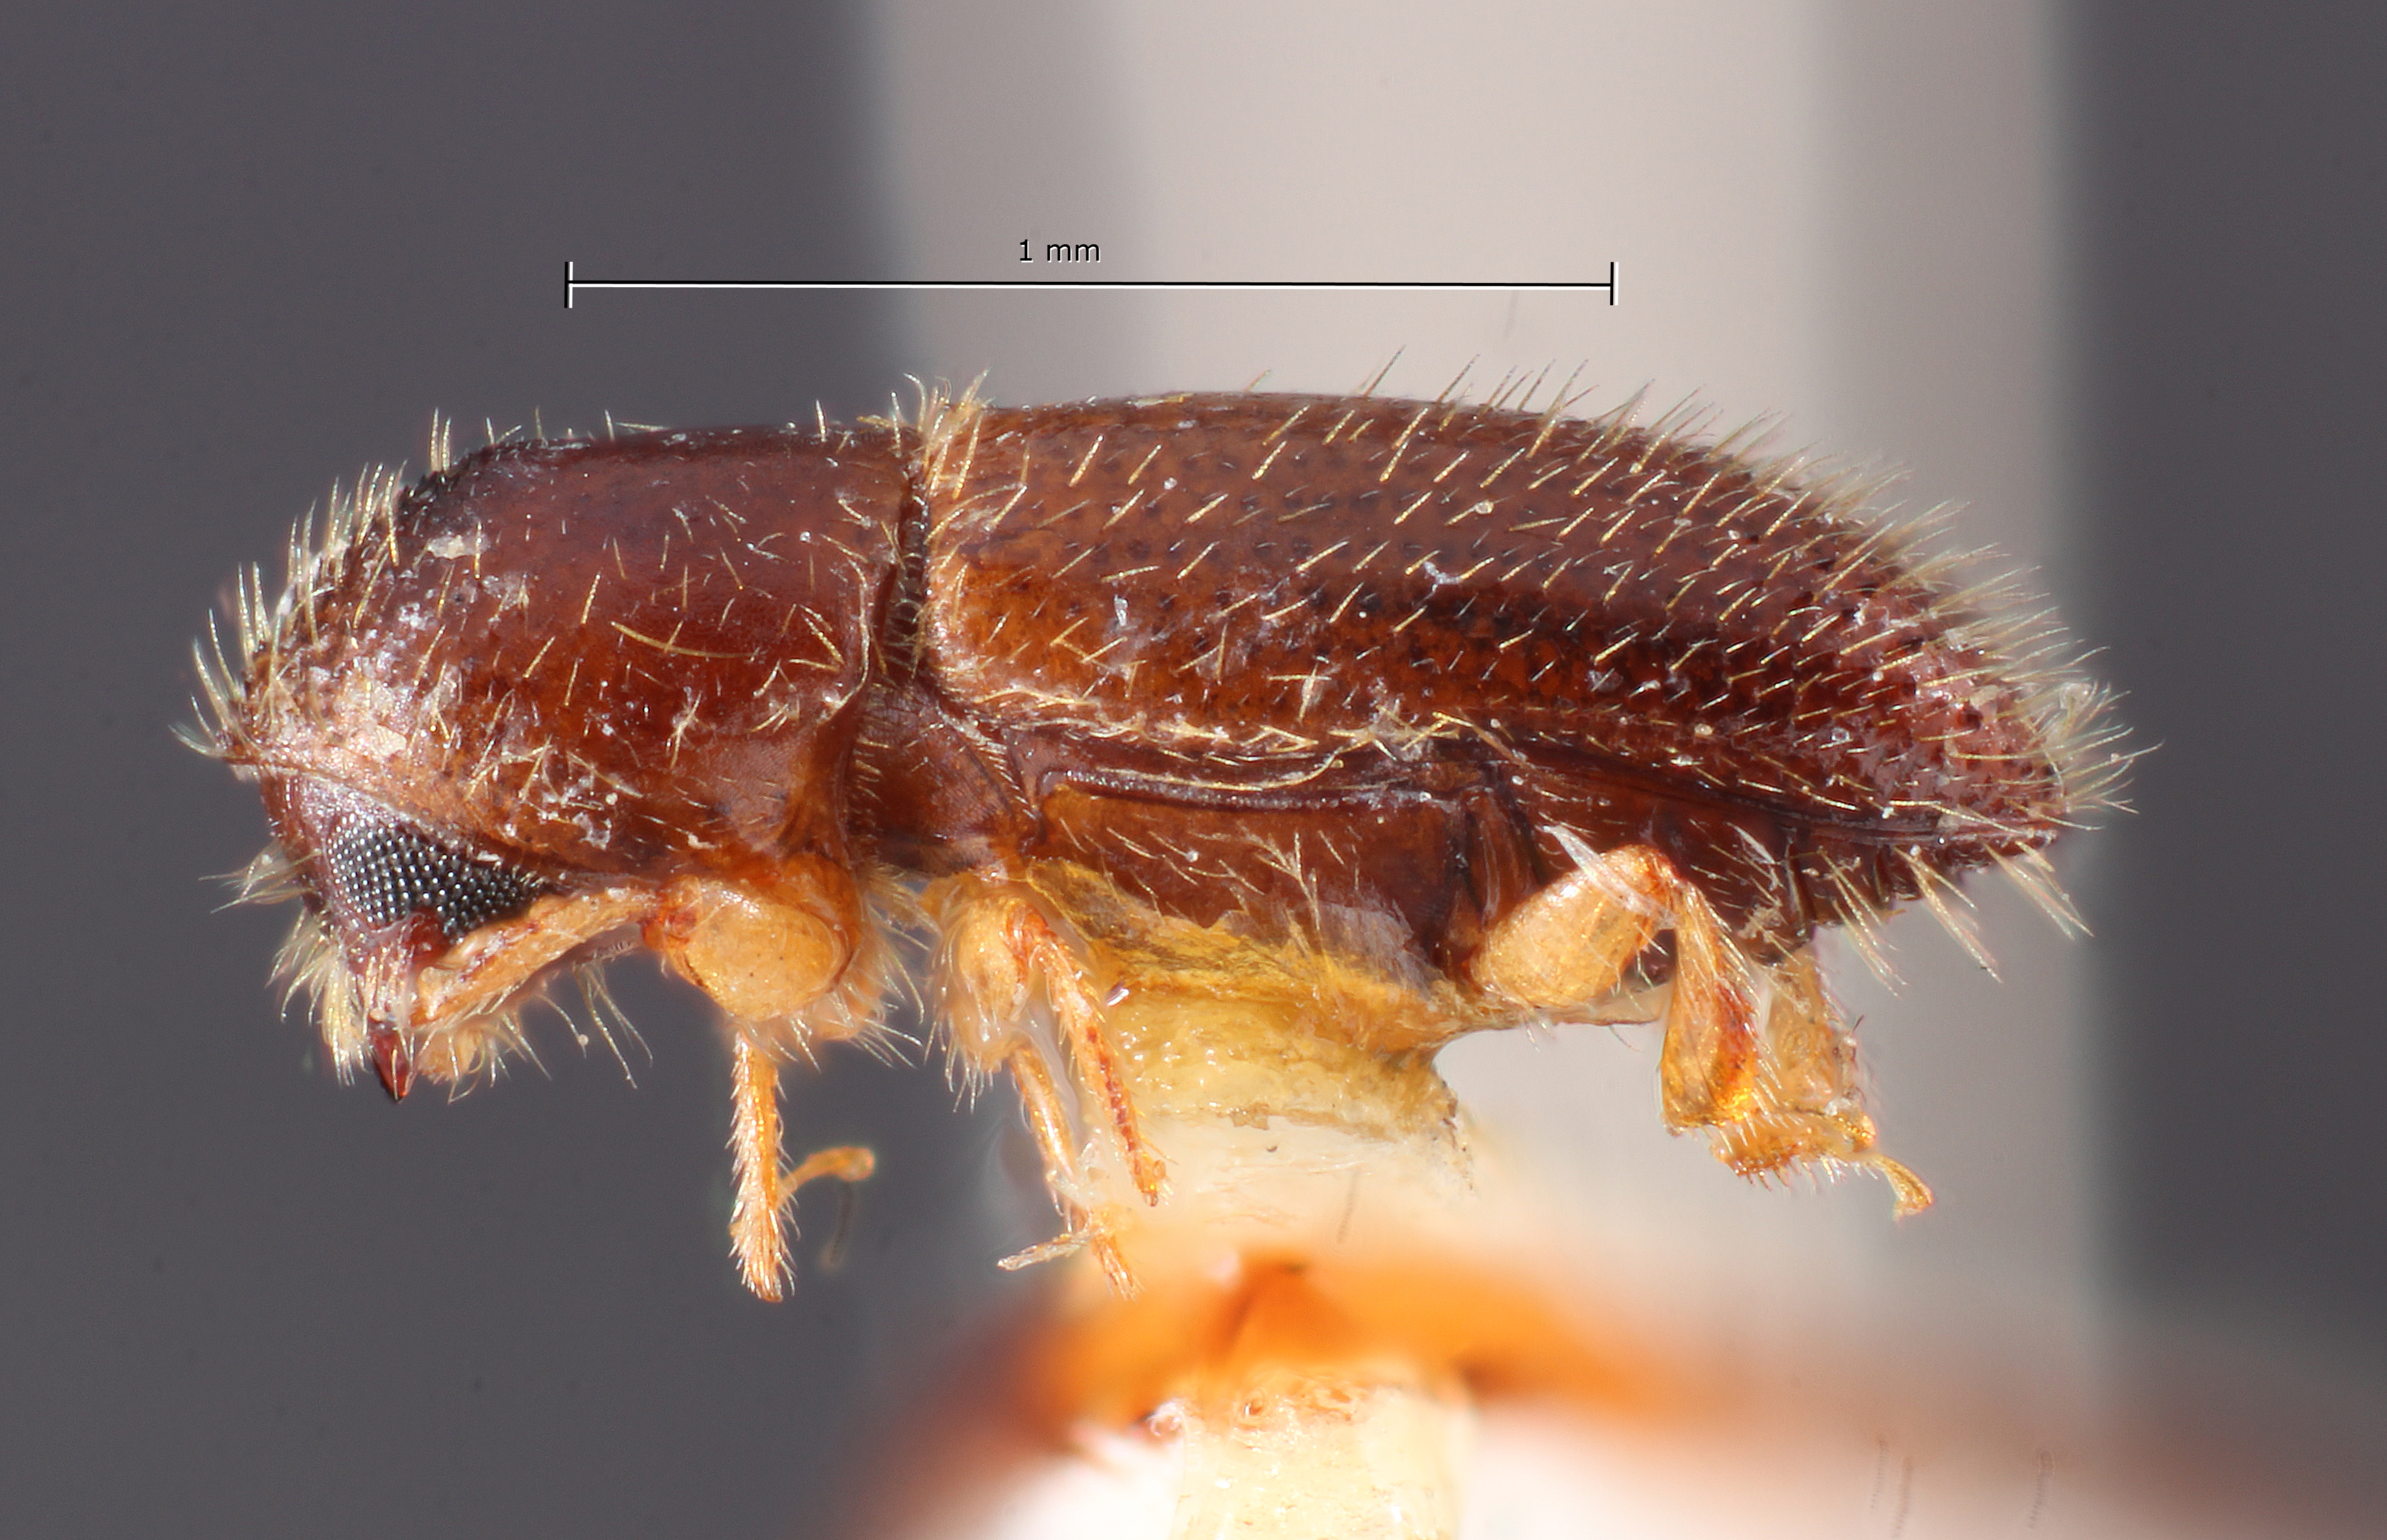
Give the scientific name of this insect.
Xyleborus buscki (also Xyleborinus buscki)
